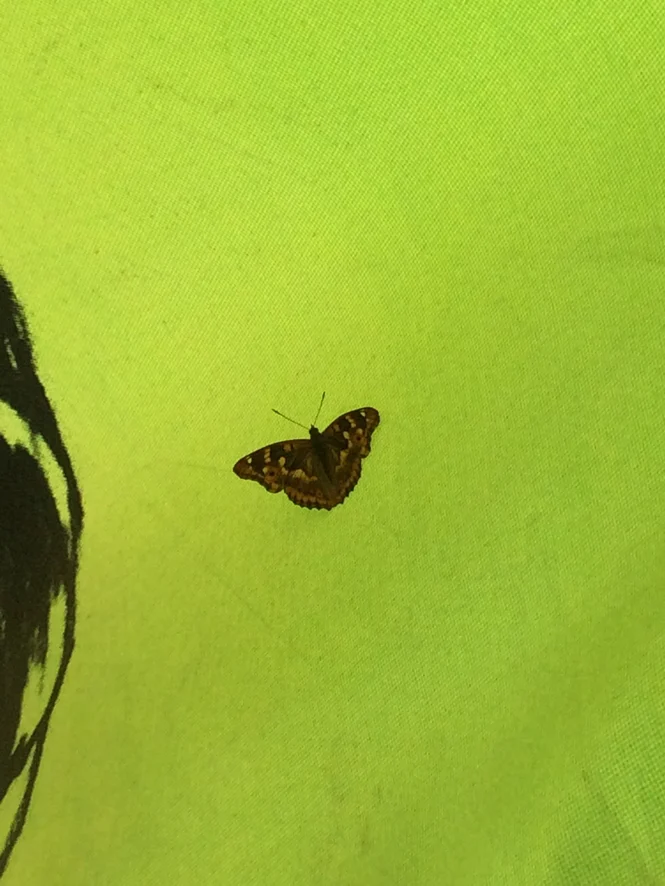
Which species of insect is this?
Apatura ilia
